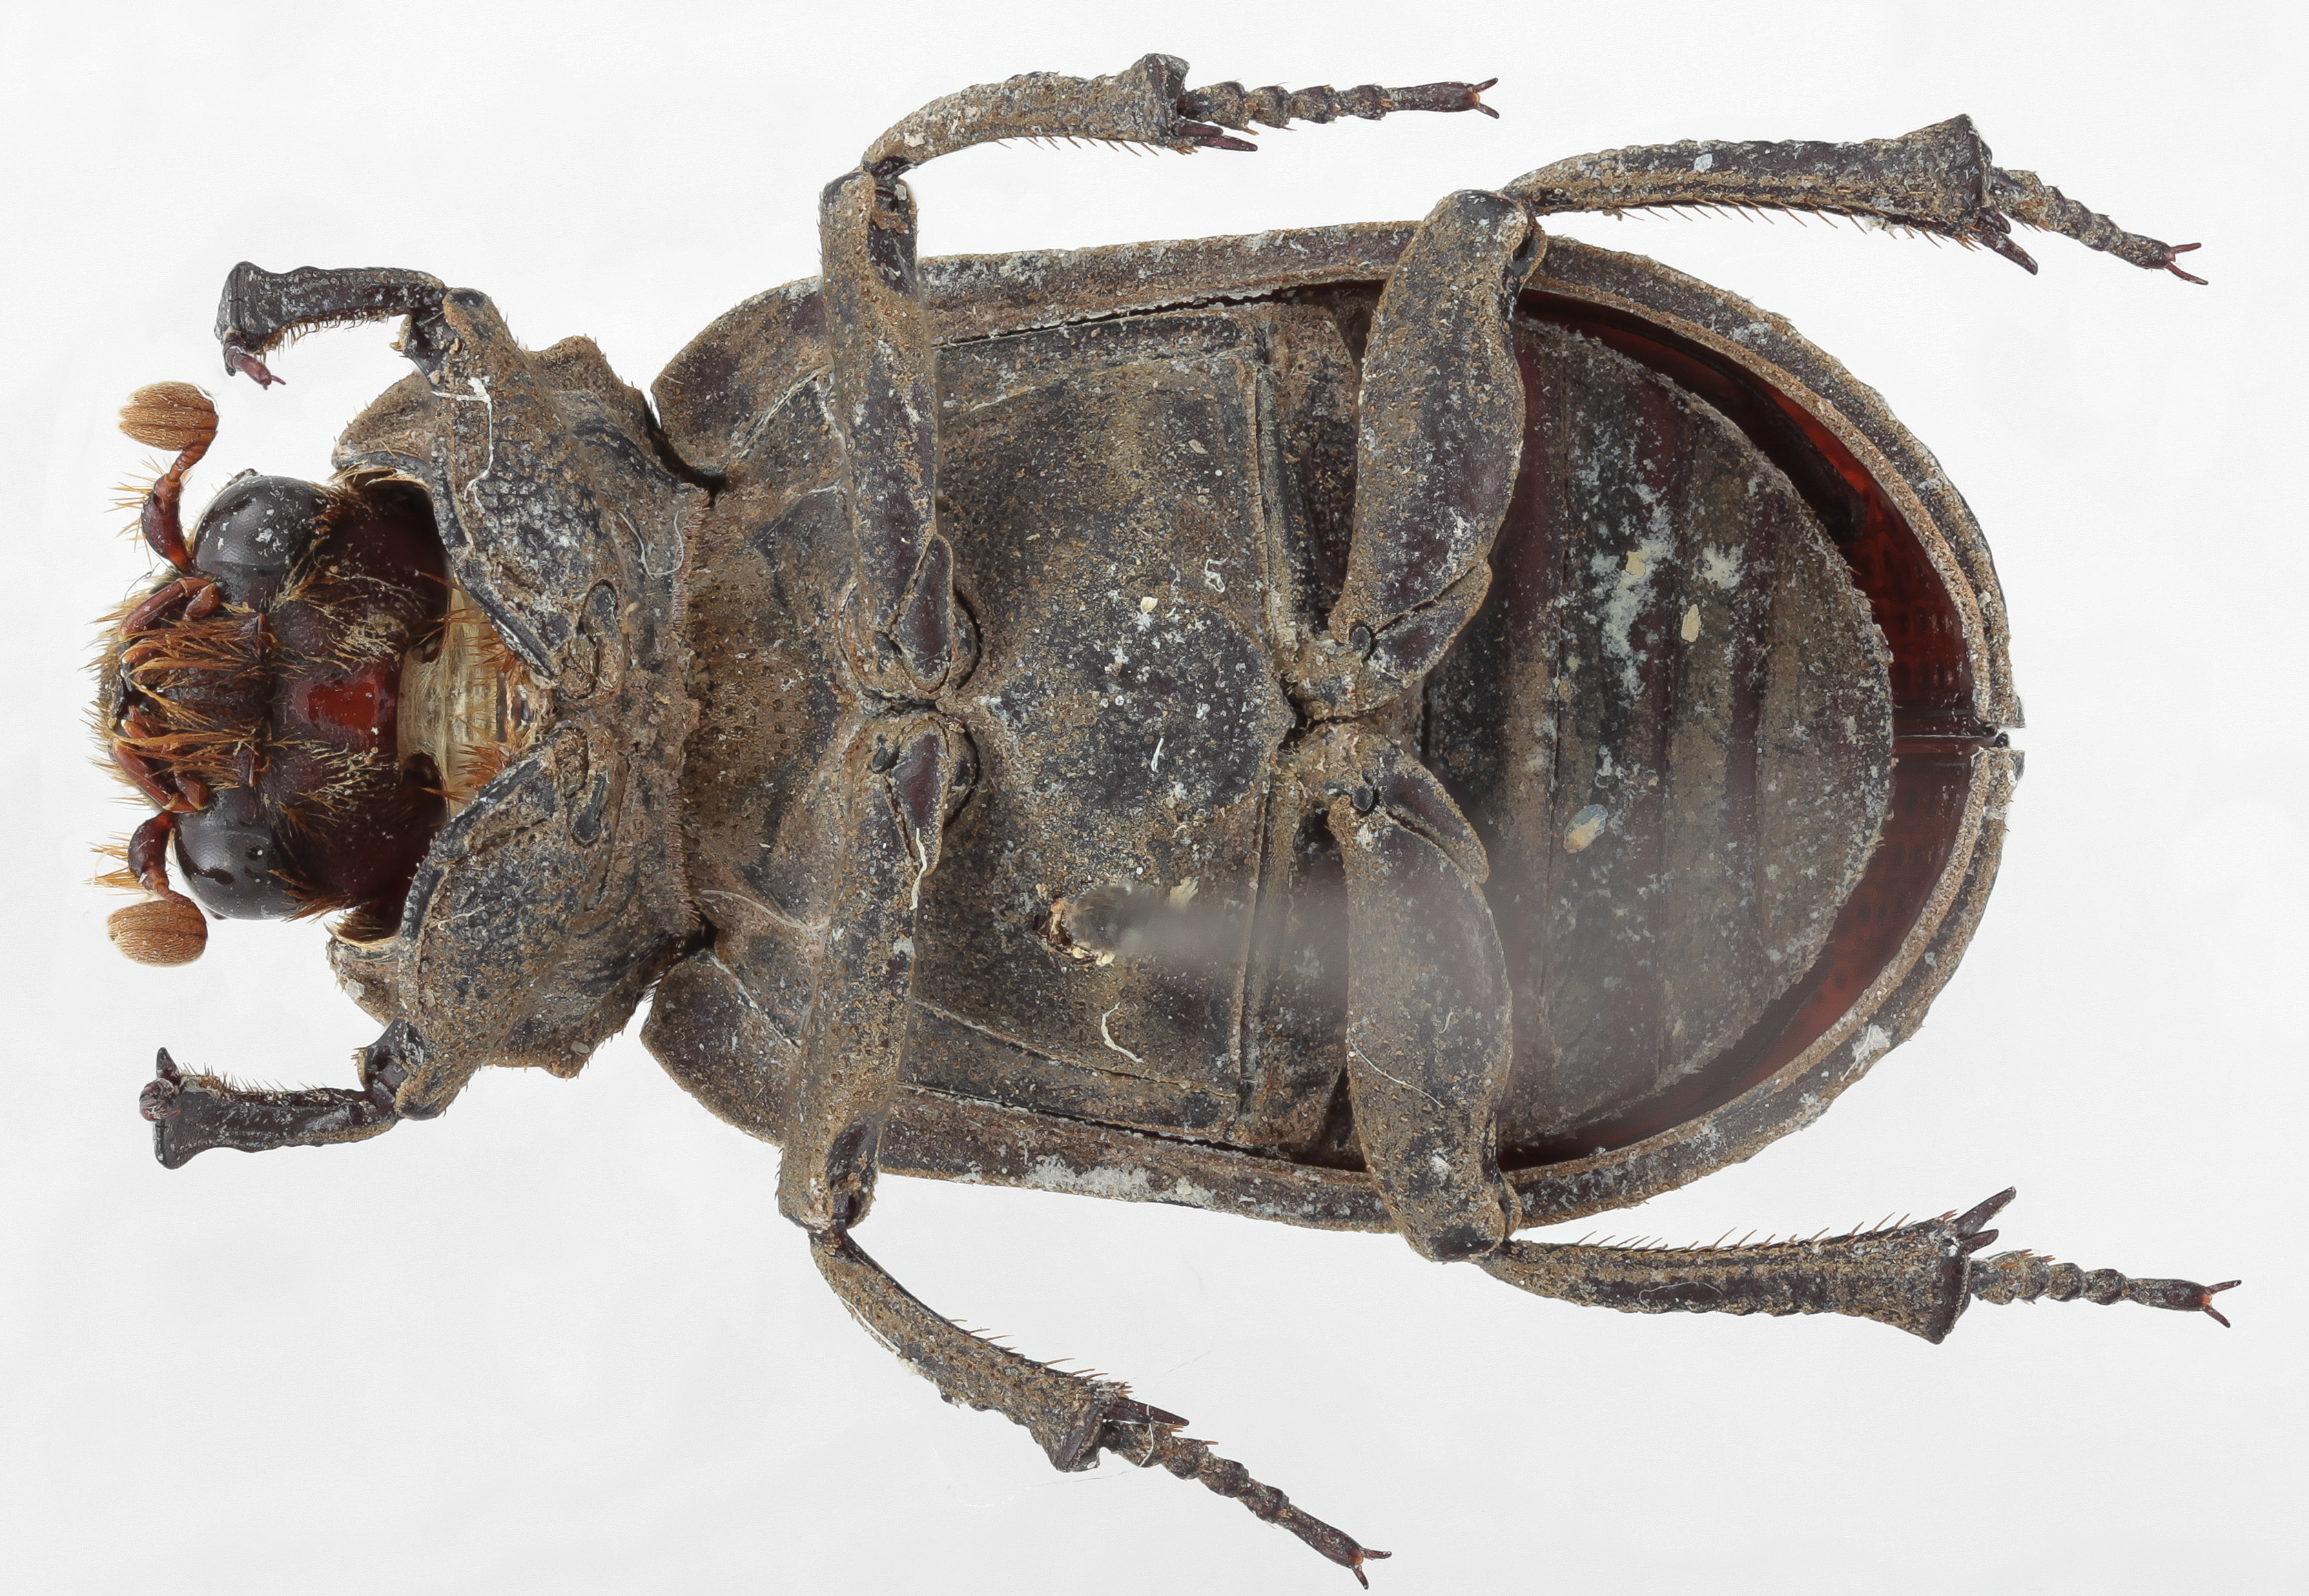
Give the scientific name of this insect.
Trox gordoni
